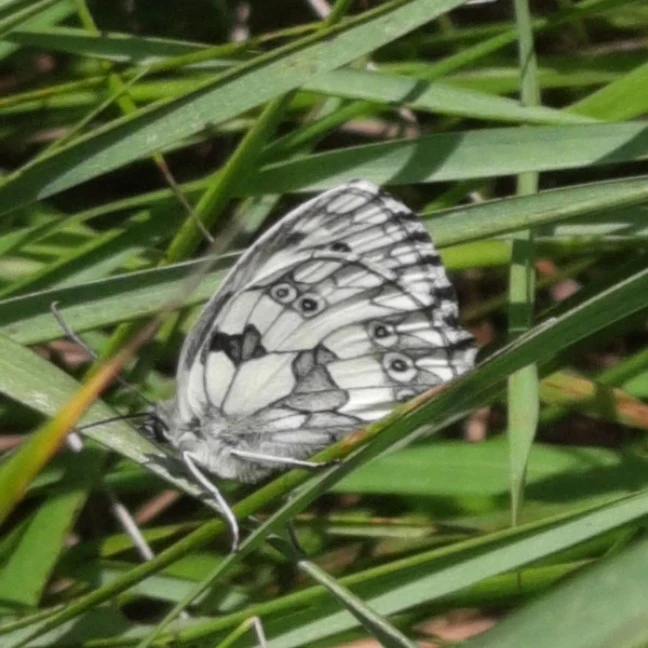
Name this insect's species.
Melanargia galathea
